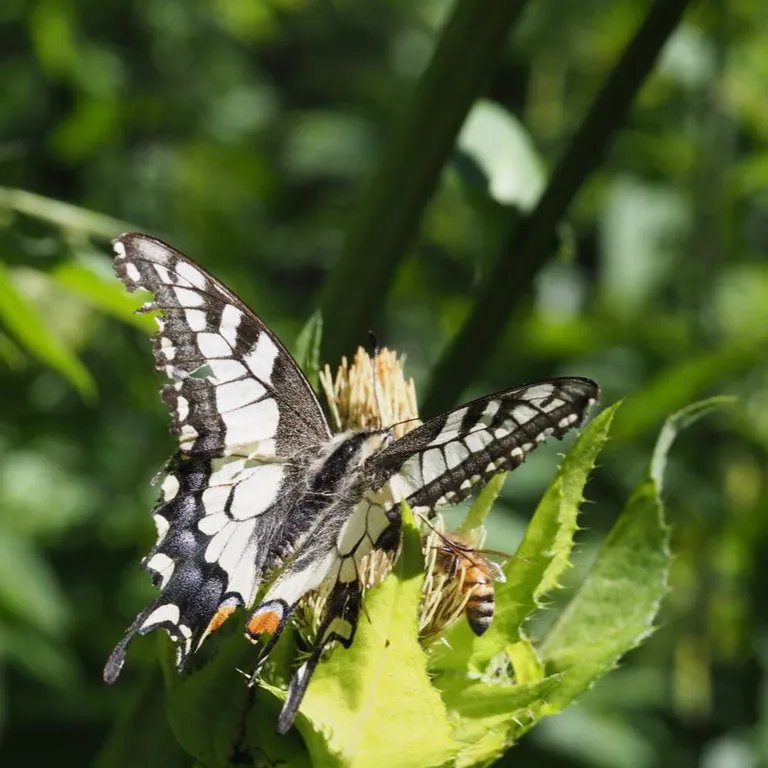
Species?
Papilio machaon
